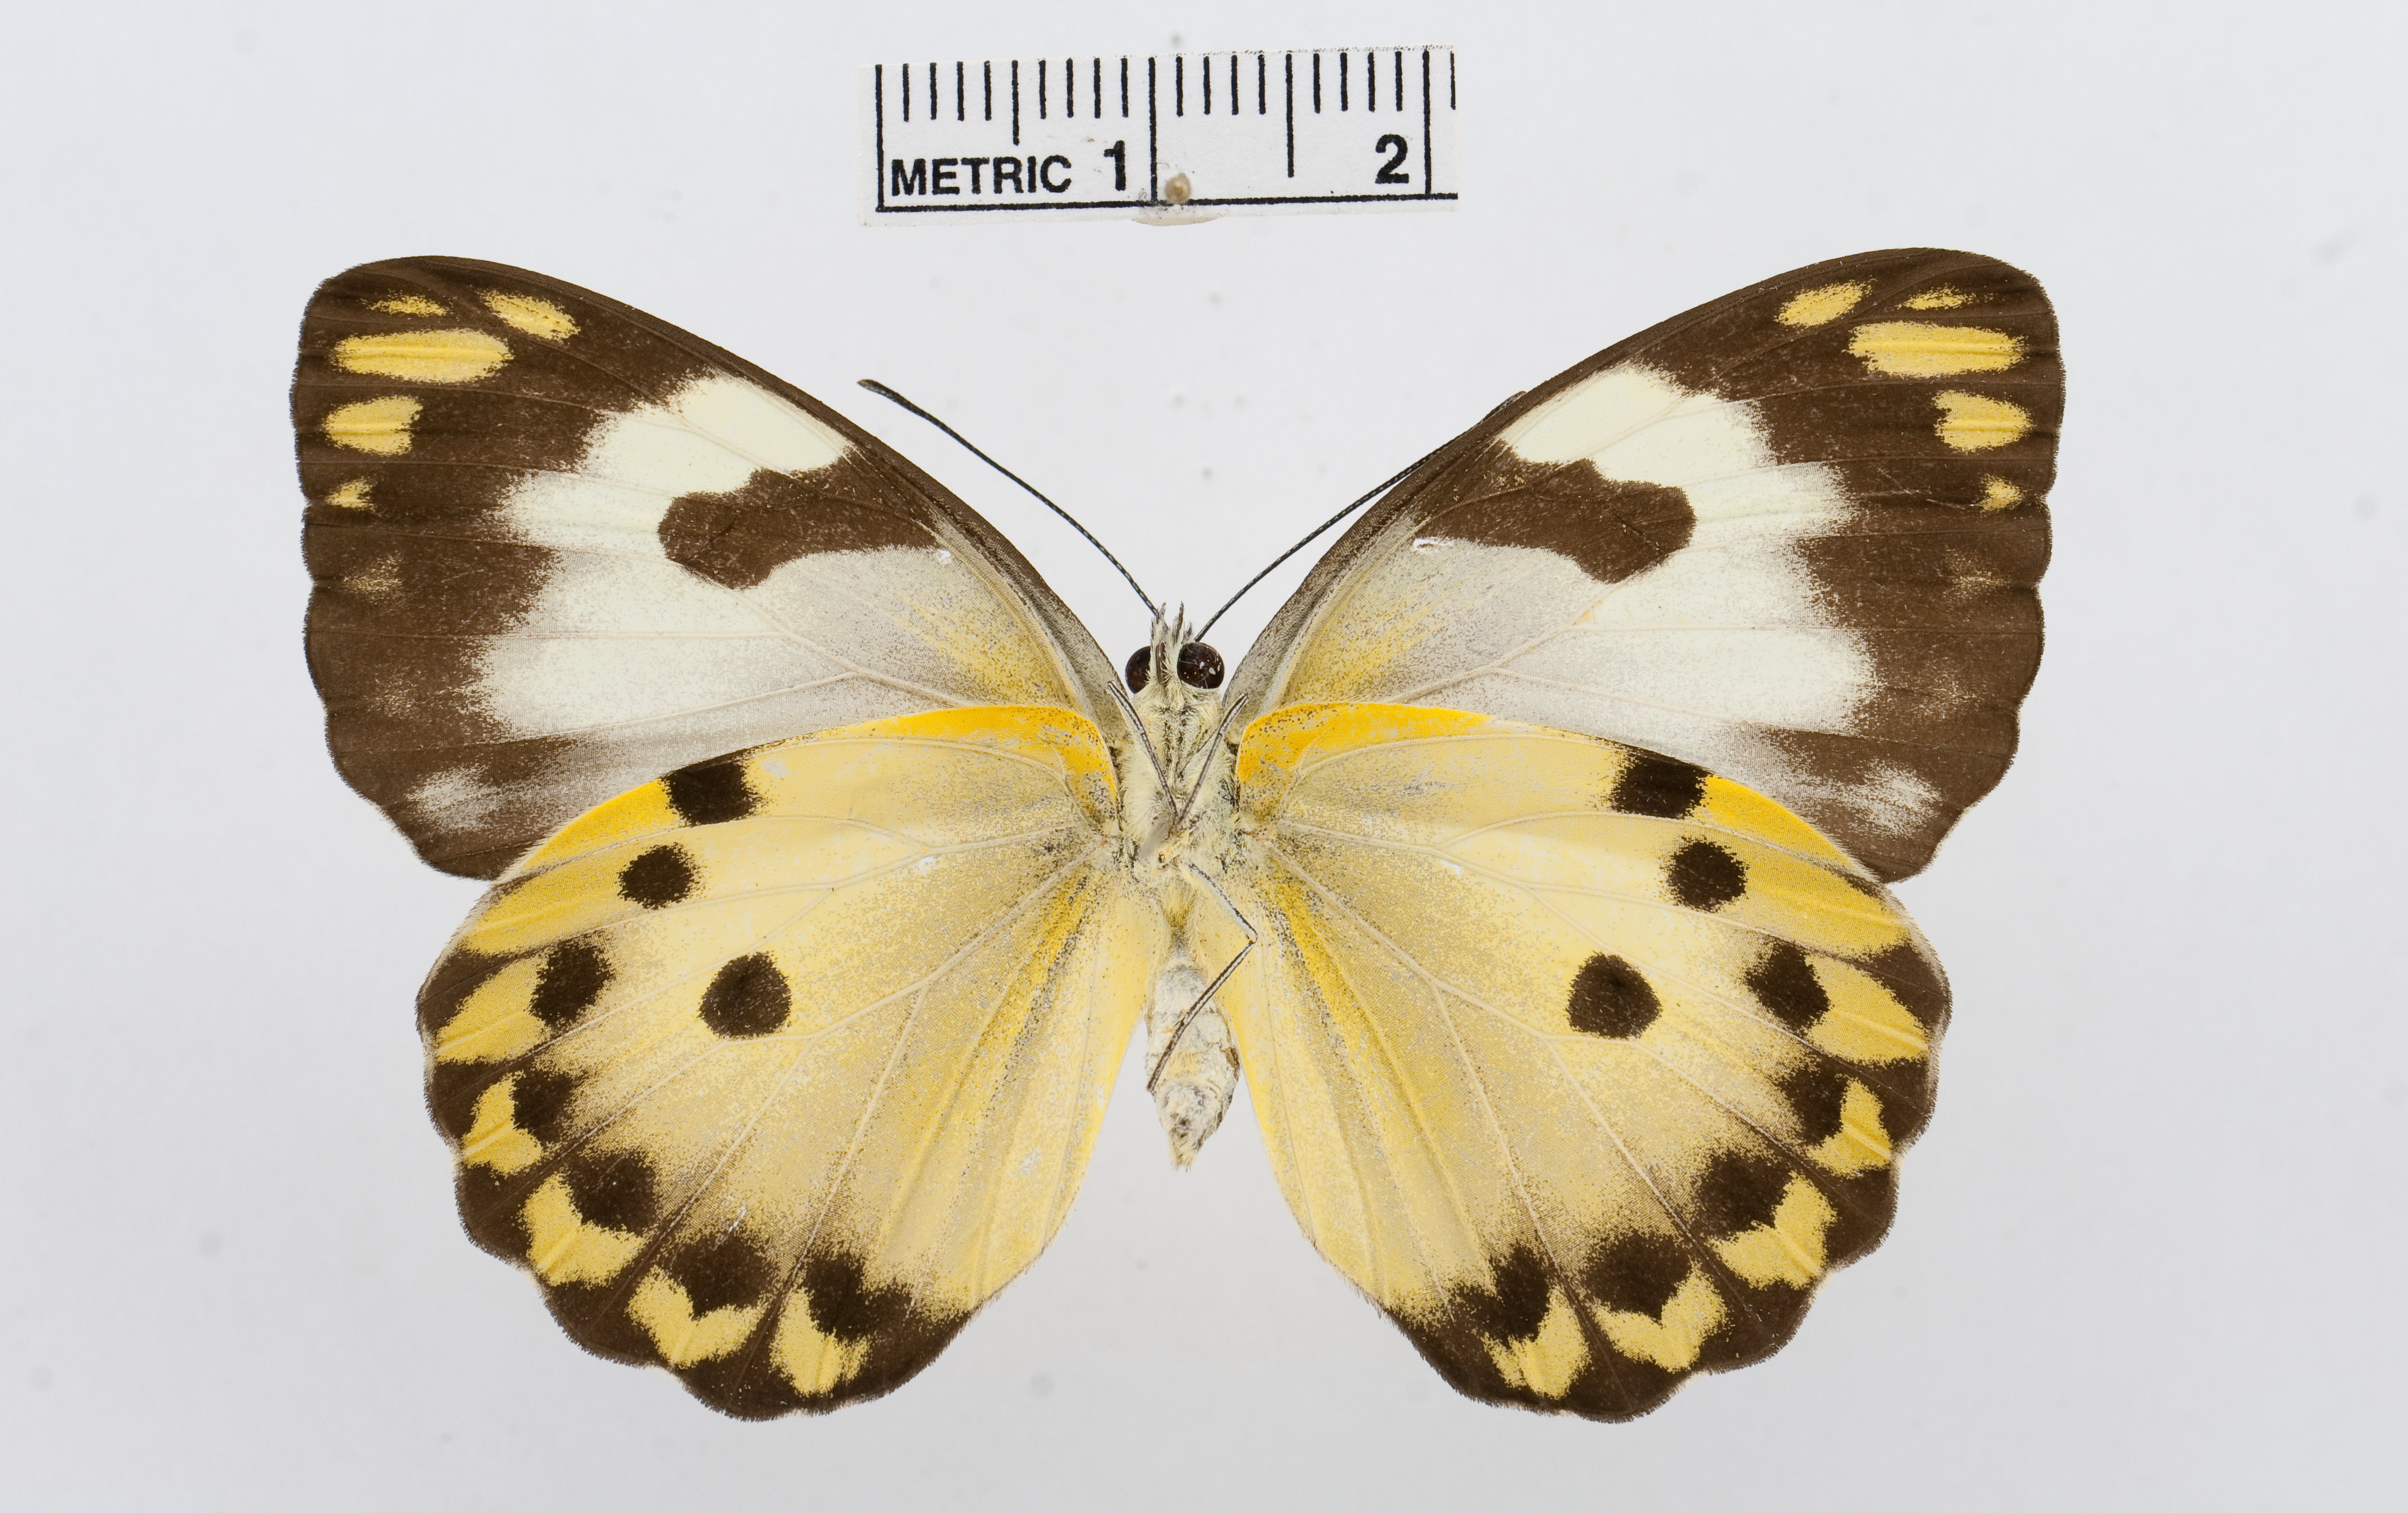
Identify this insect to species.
Belenois calypso
